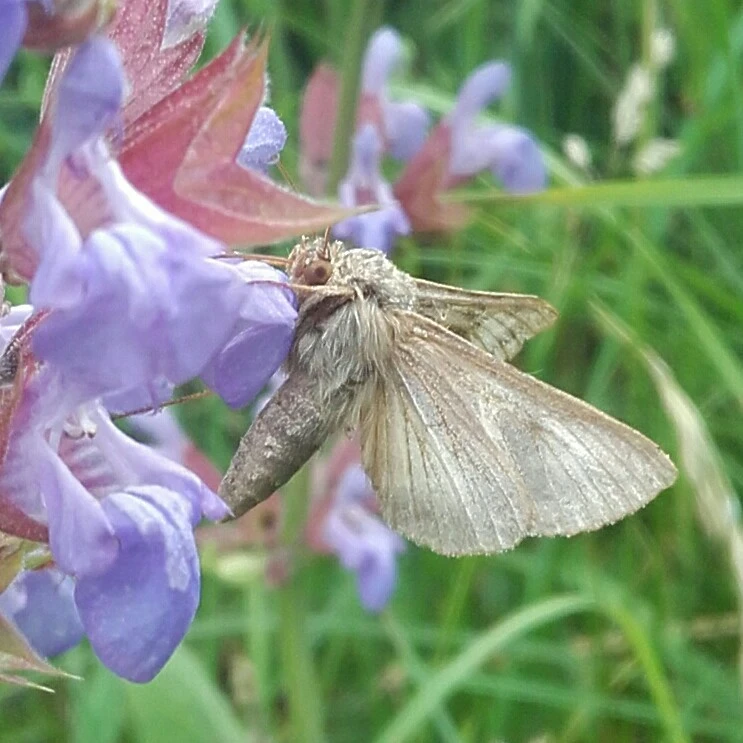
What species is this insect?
Autographa gamma
